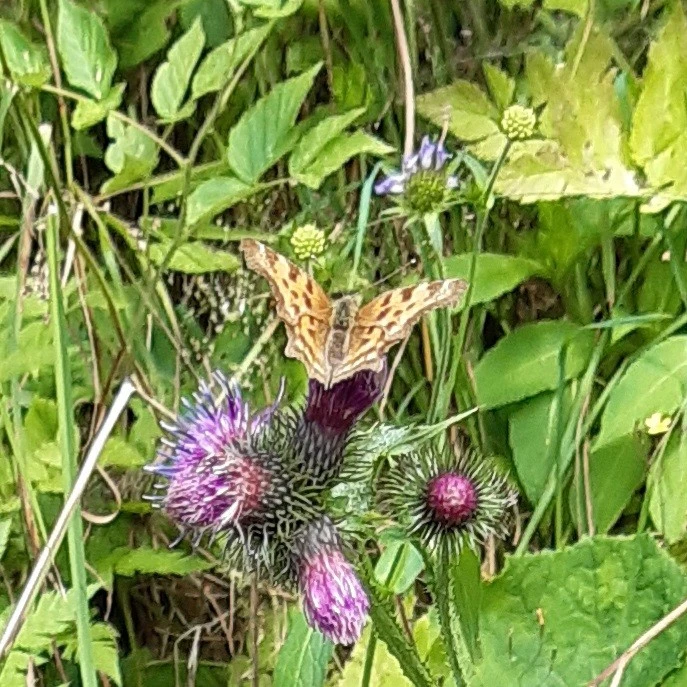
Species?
Polygonia c-album
